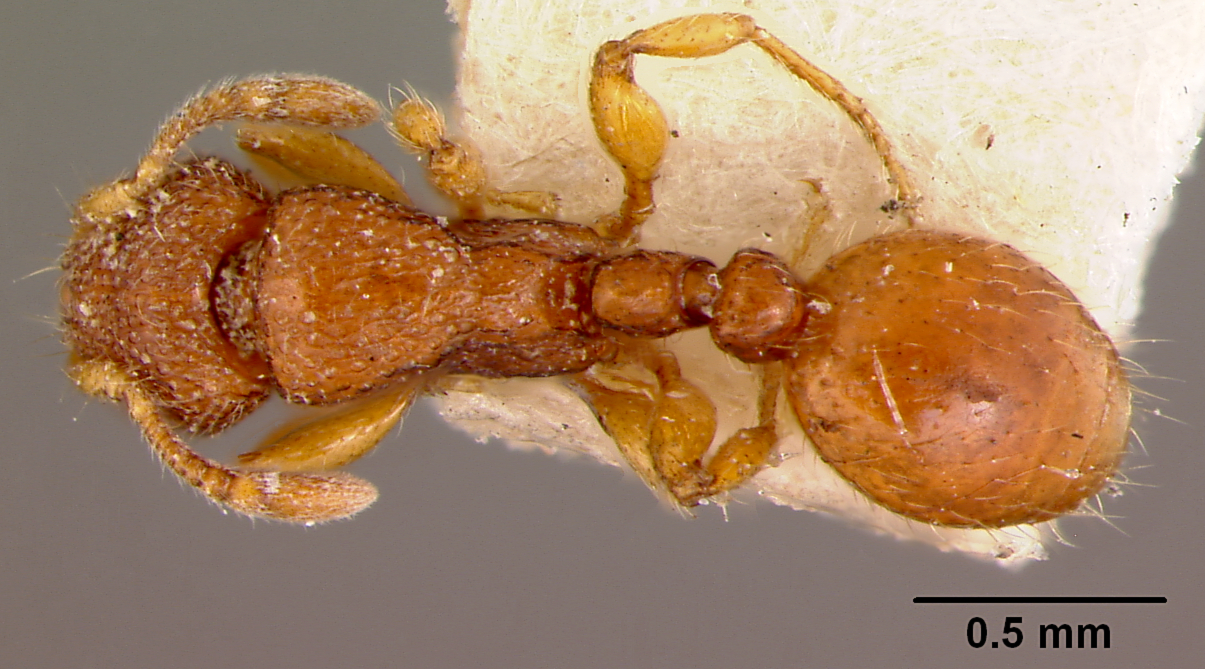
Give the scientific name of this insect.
Vollenhovia dentata
